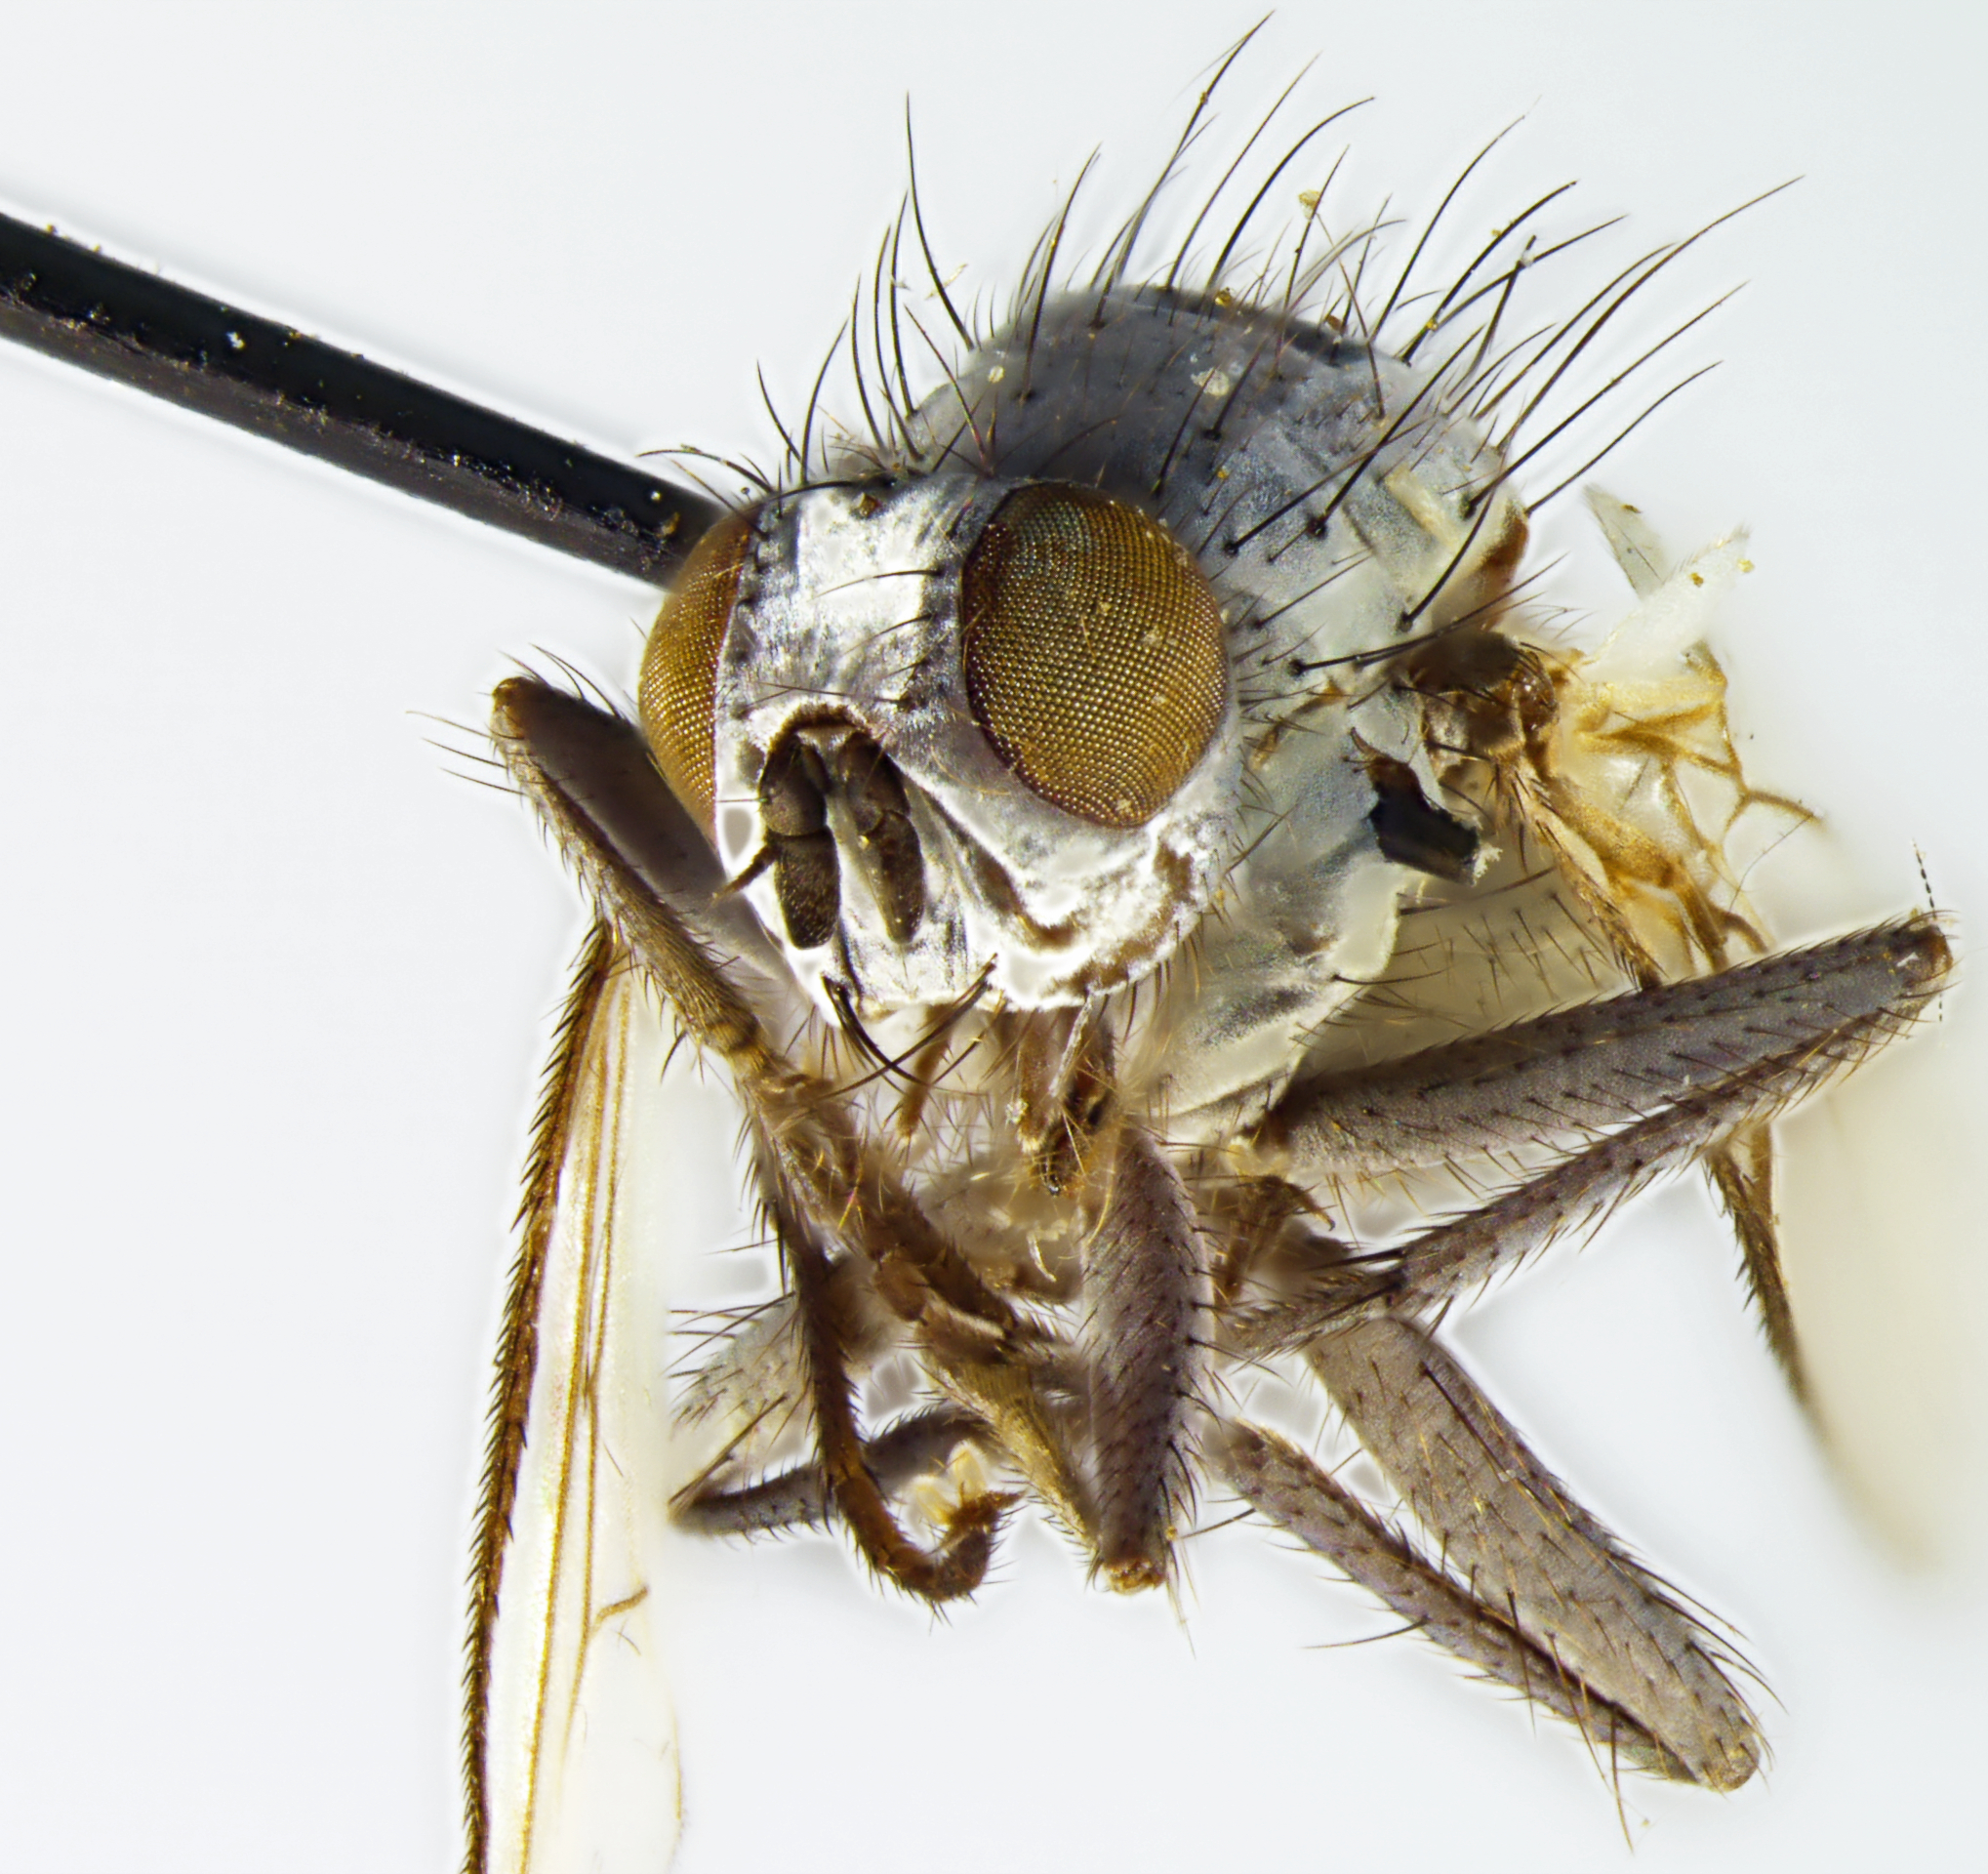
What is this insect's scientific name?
Spilogona hurdiana
